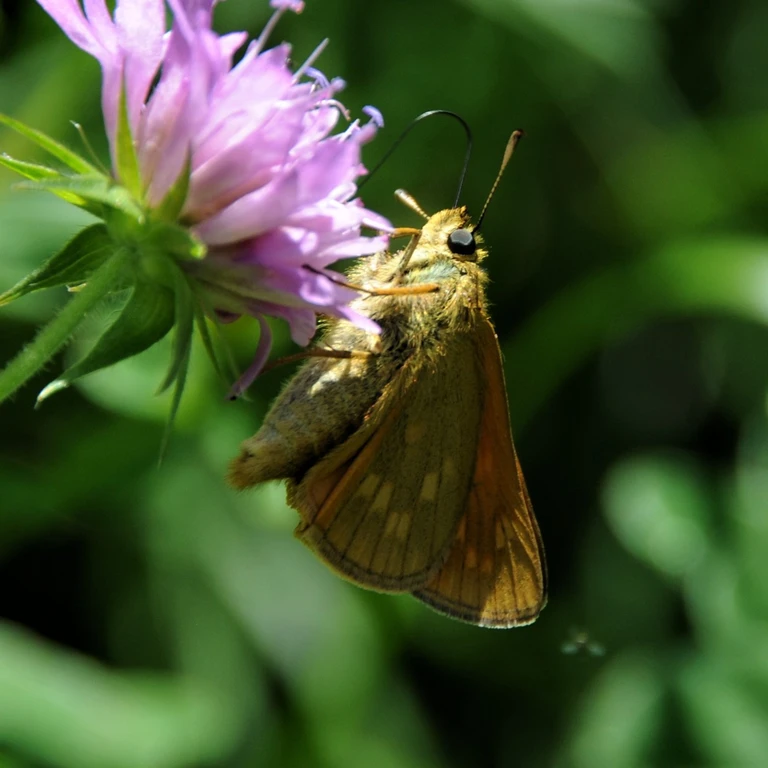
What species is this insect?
Ochlodes sylvanus (also Ochlodes venata)
